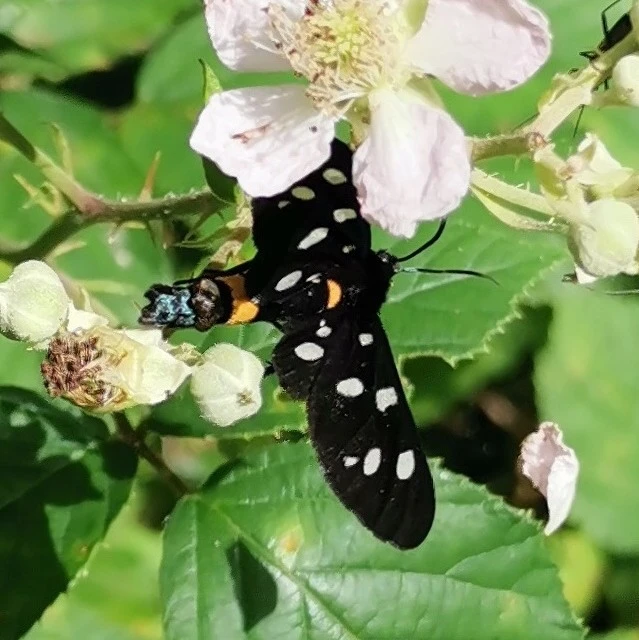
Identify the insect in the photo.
Amata phegea
